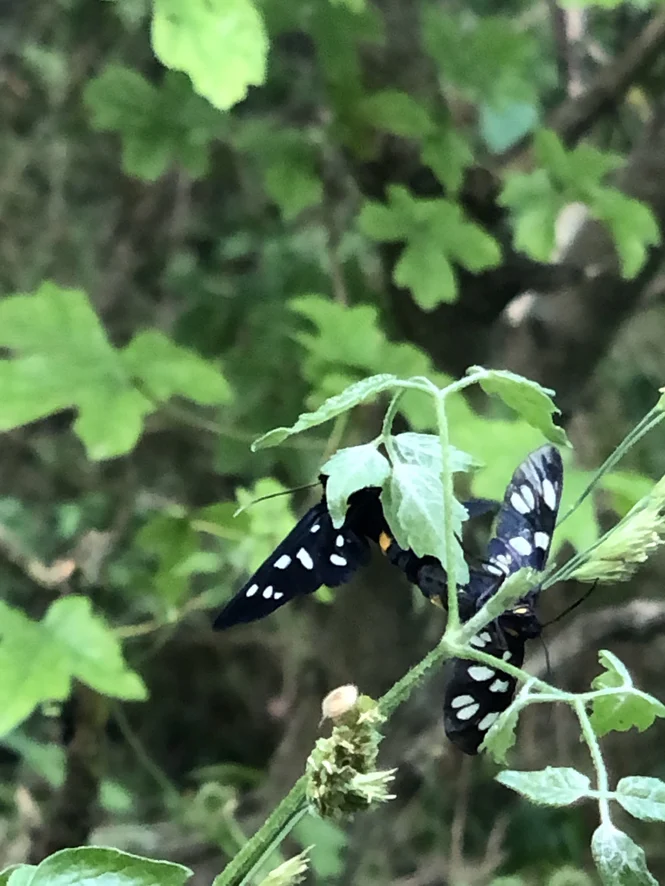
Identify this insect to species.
Amata phegea
